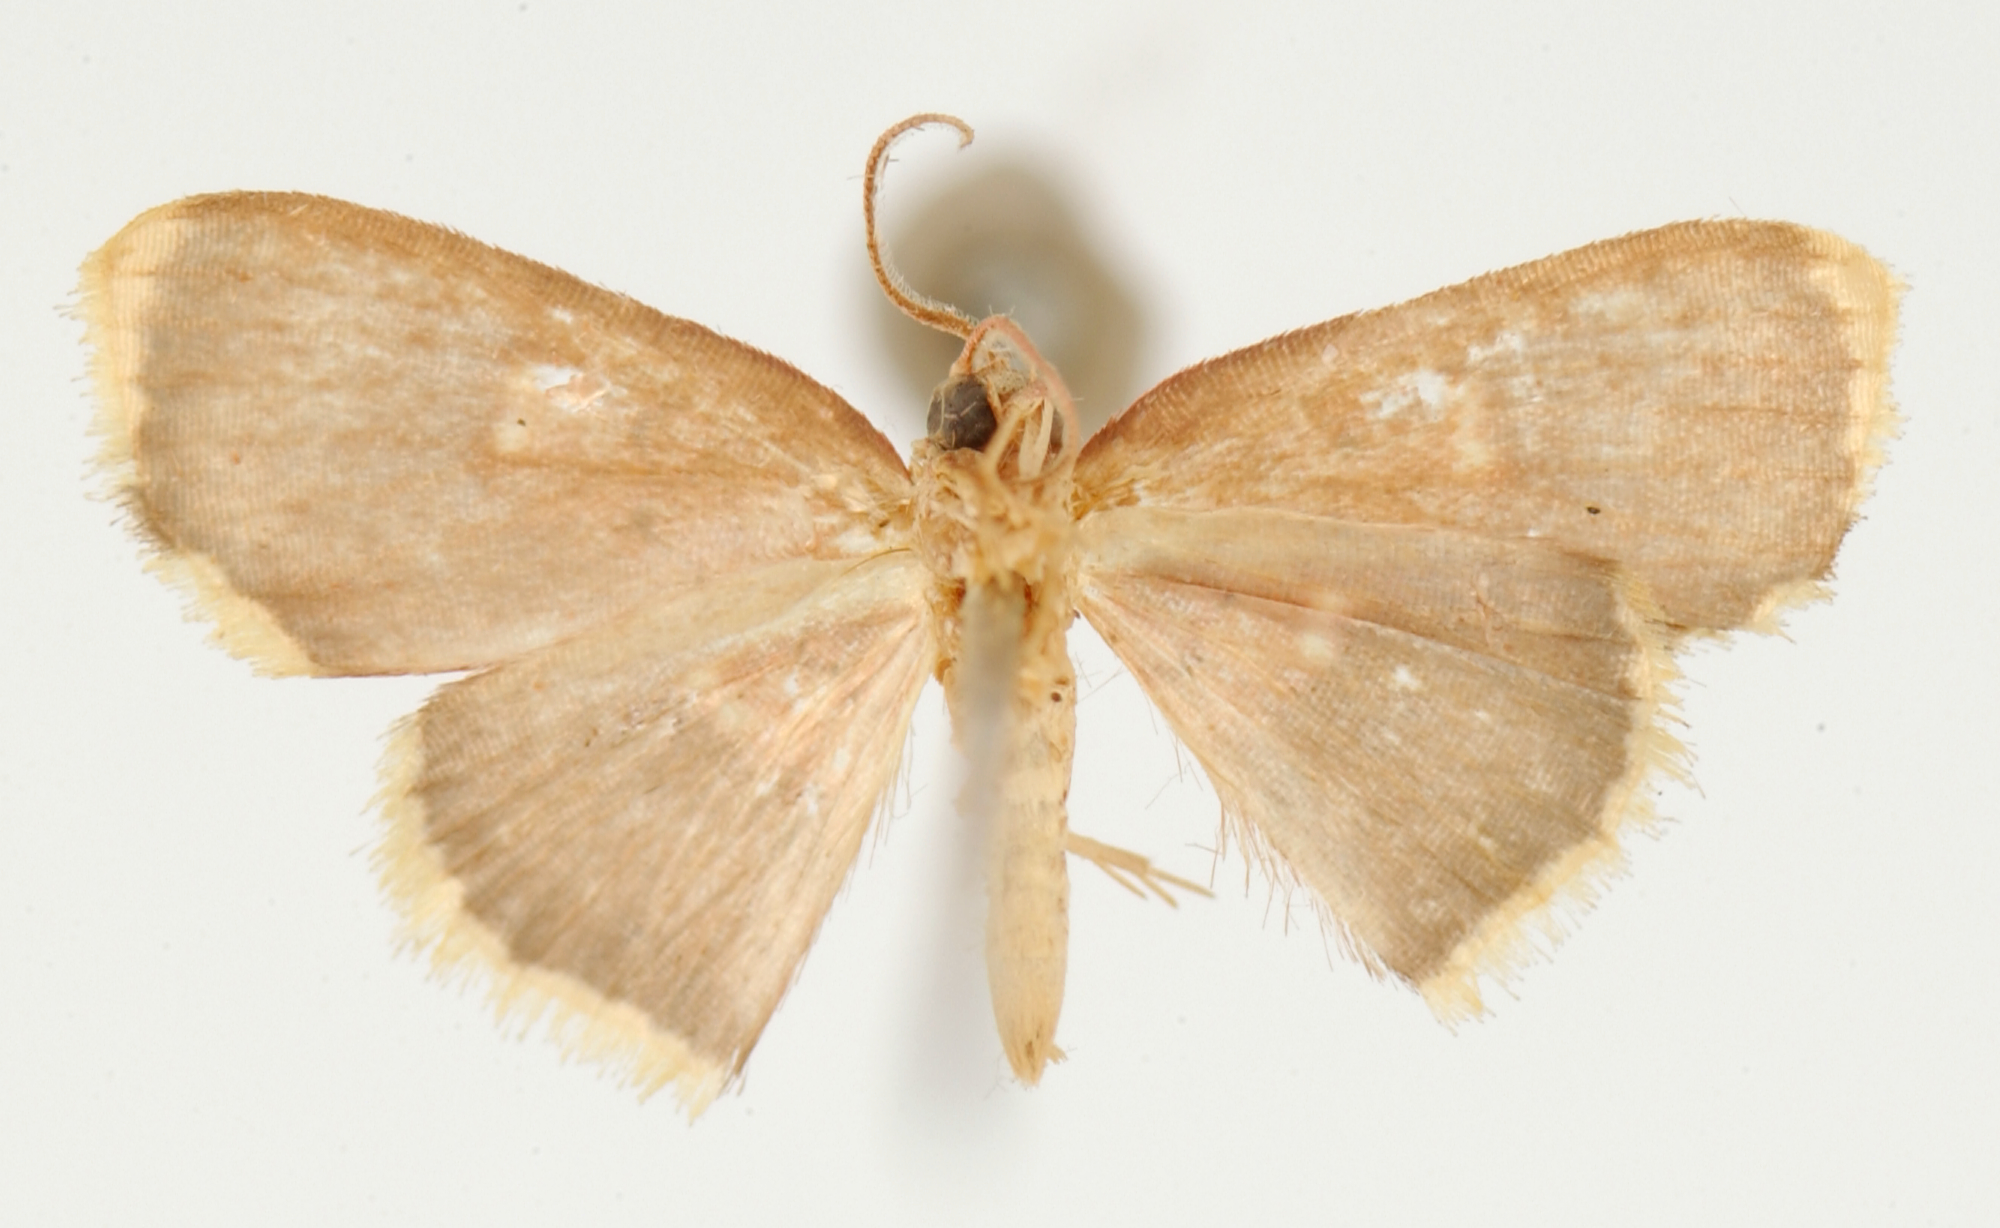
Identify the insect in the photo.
Tricentra debilis
